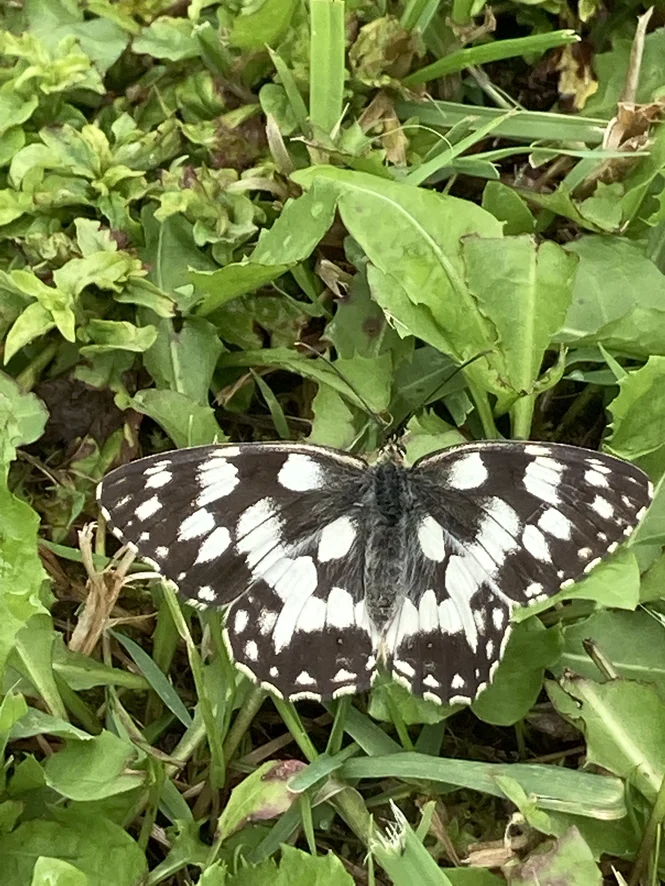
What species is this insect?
Melanargia galathea
